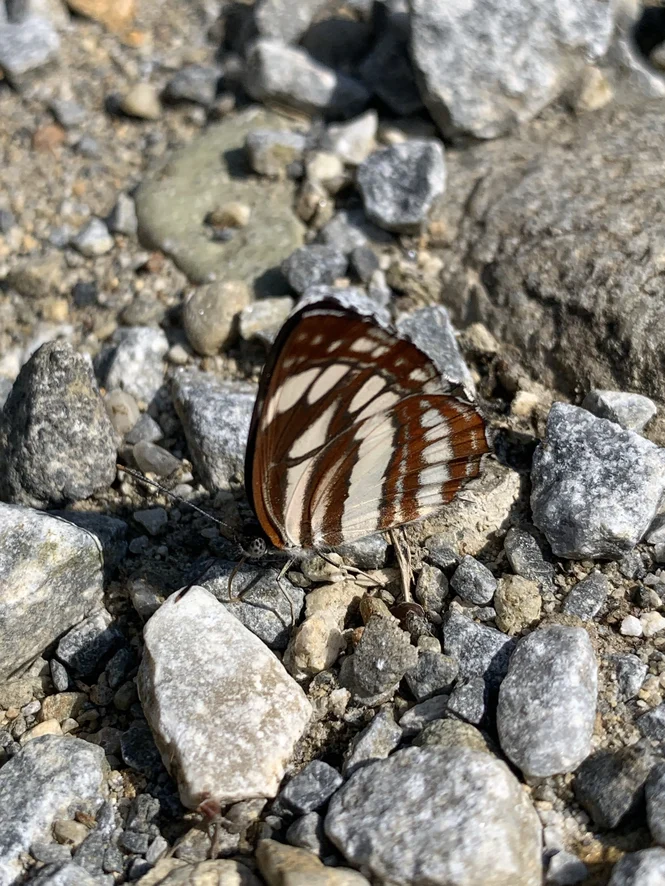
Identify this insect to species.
Neptis sappho
